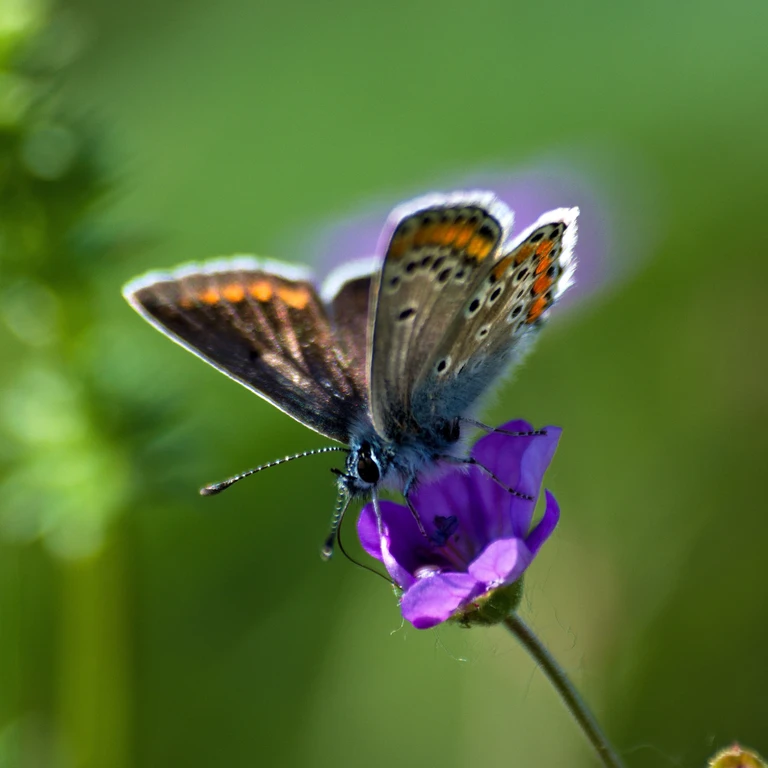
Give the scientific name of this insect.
Aricia agestis/artaxerxes
